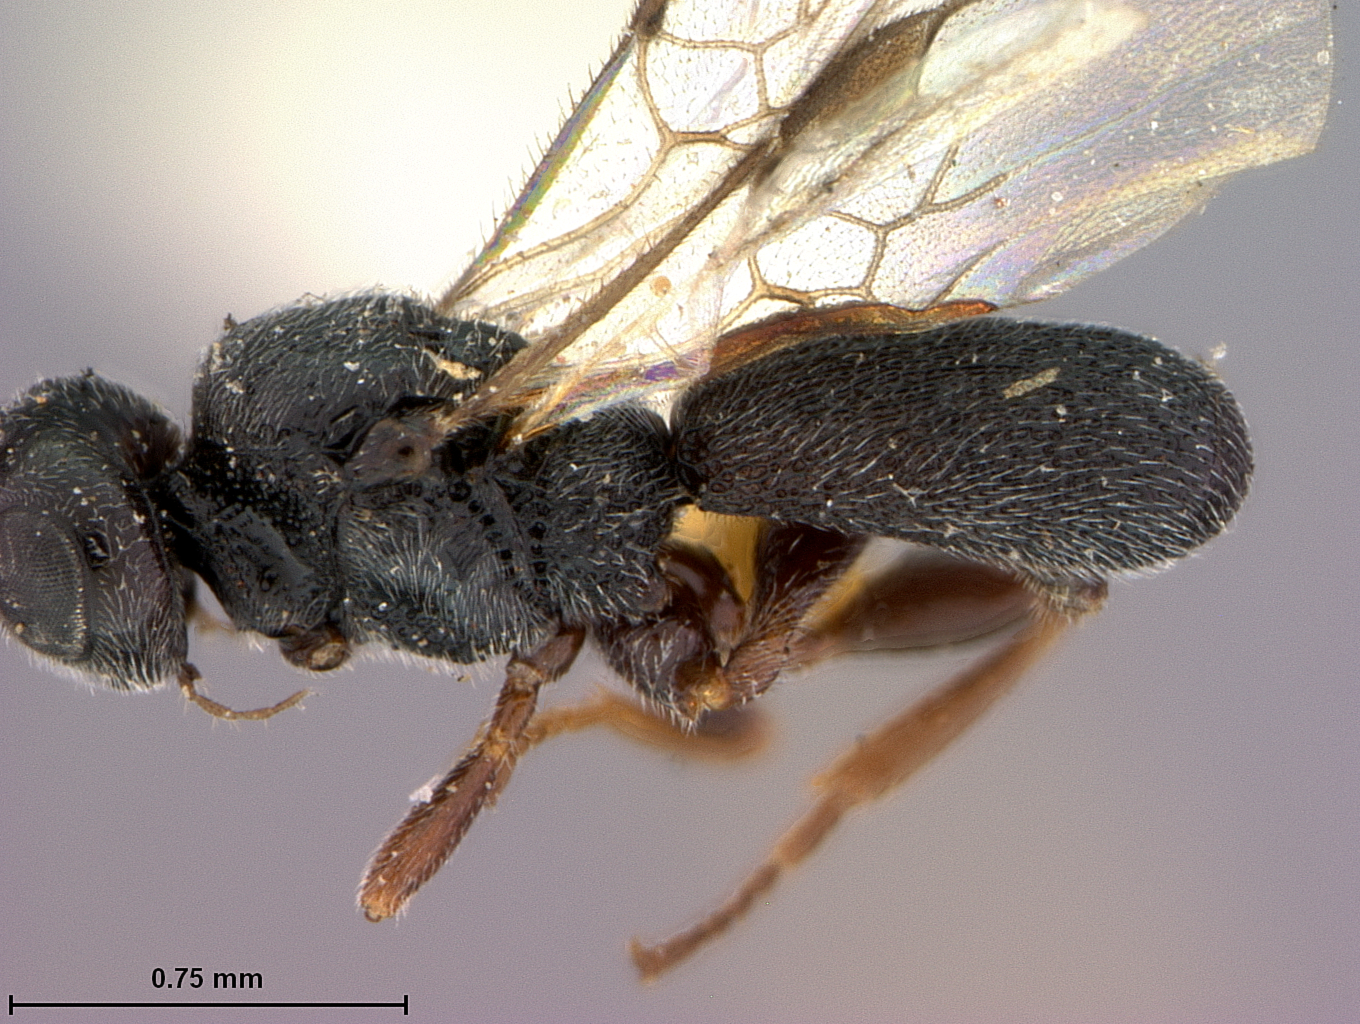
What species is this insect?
Urosigalphus hubbardi
